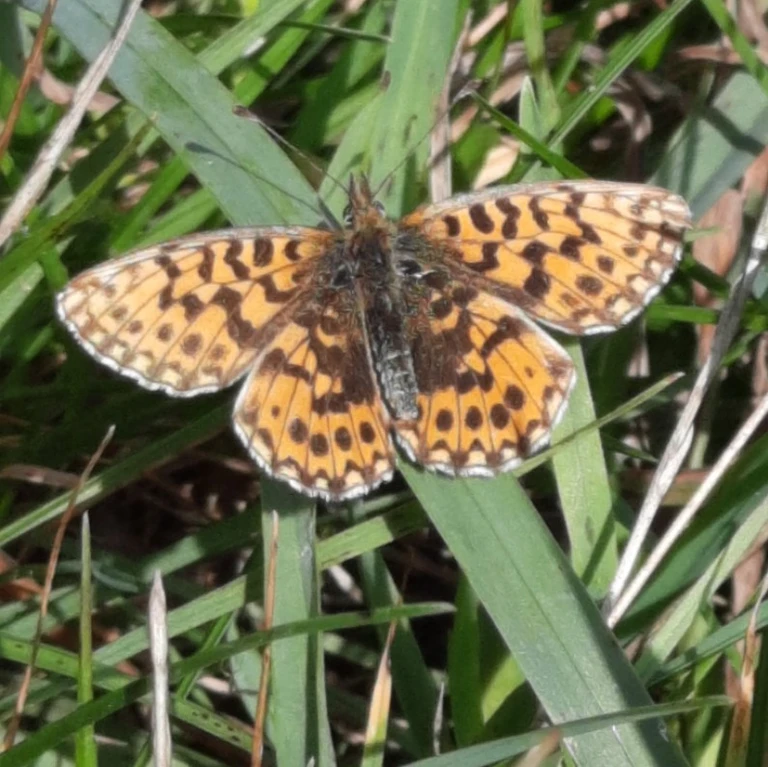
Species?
Boloria dia
